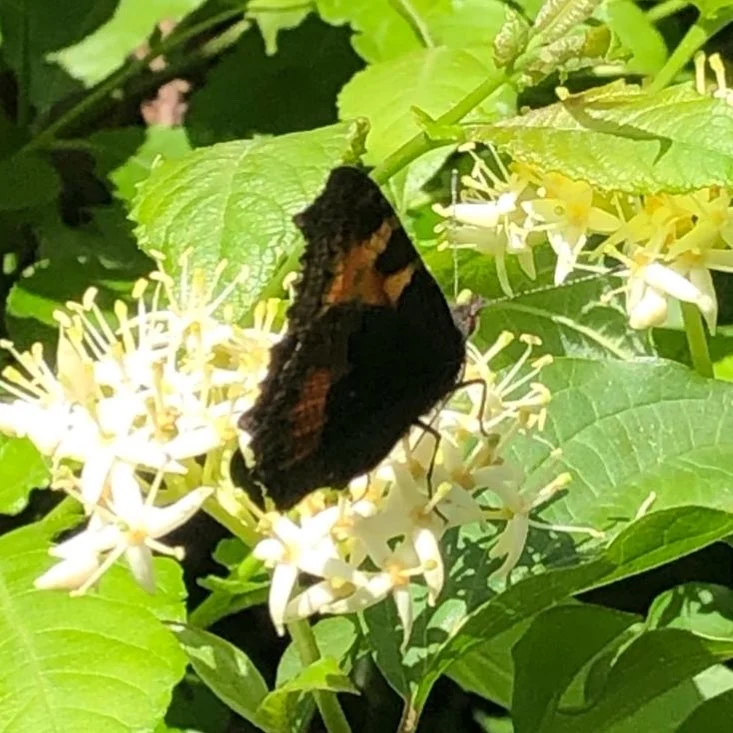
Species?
Aglais urticae
